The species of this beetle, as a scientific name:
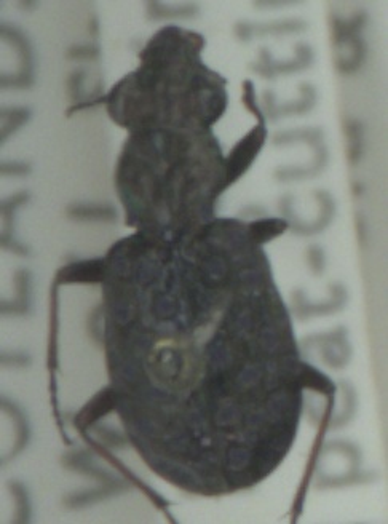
Elaphrus cupreus
